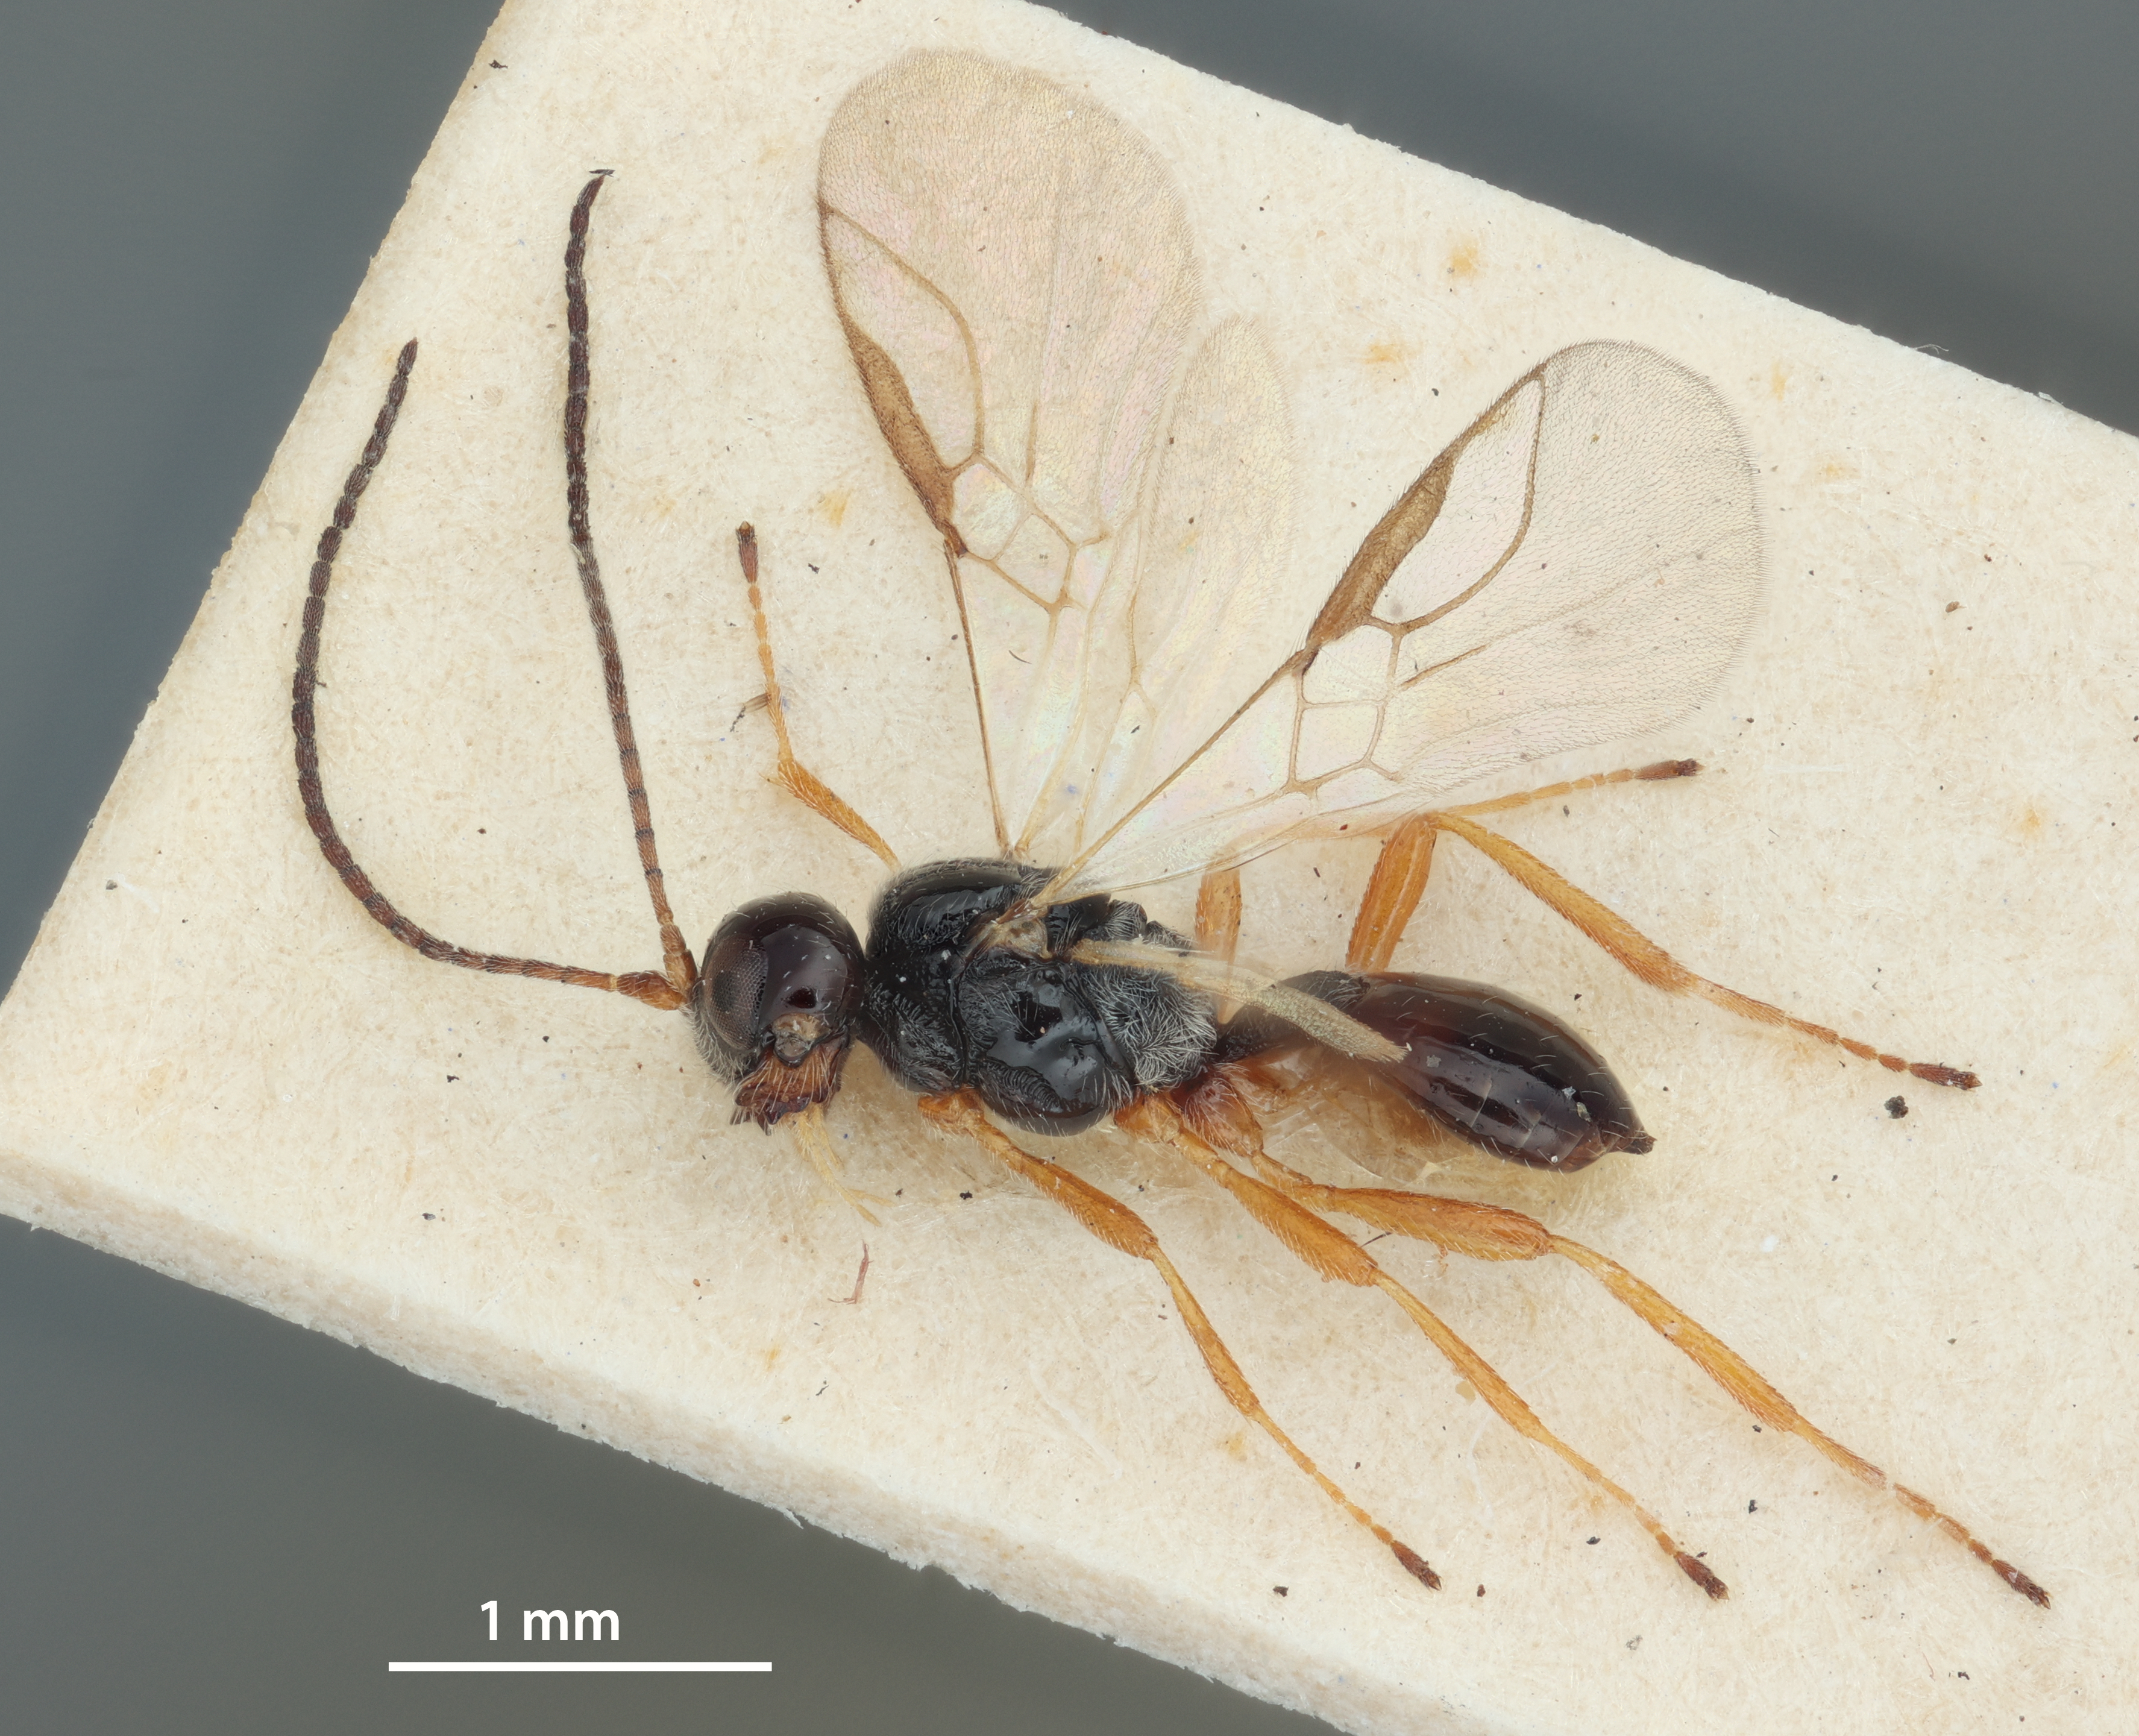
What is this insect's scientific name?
Dacnusa rufimarginata
